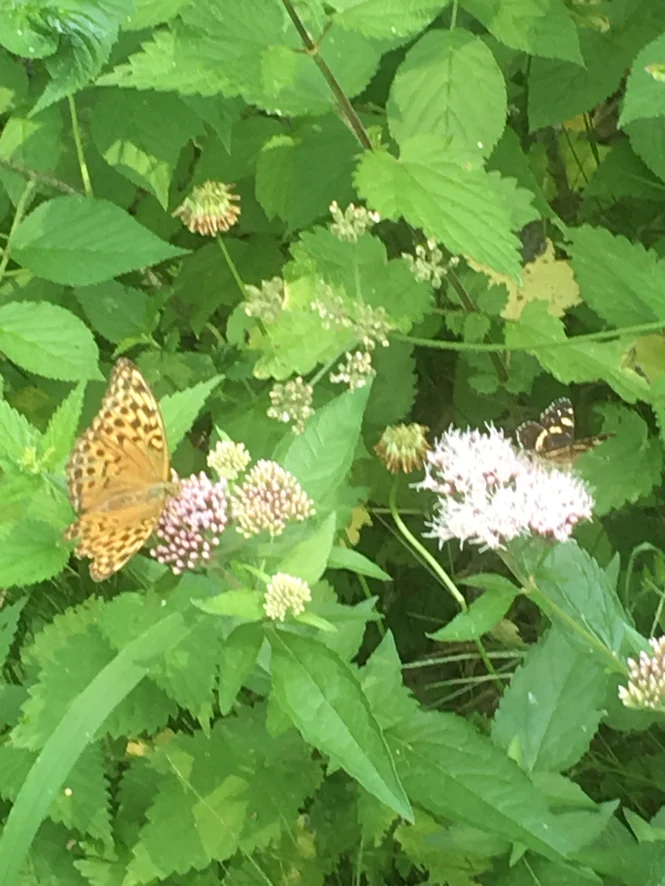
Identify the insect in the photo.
Argynnis paphia
